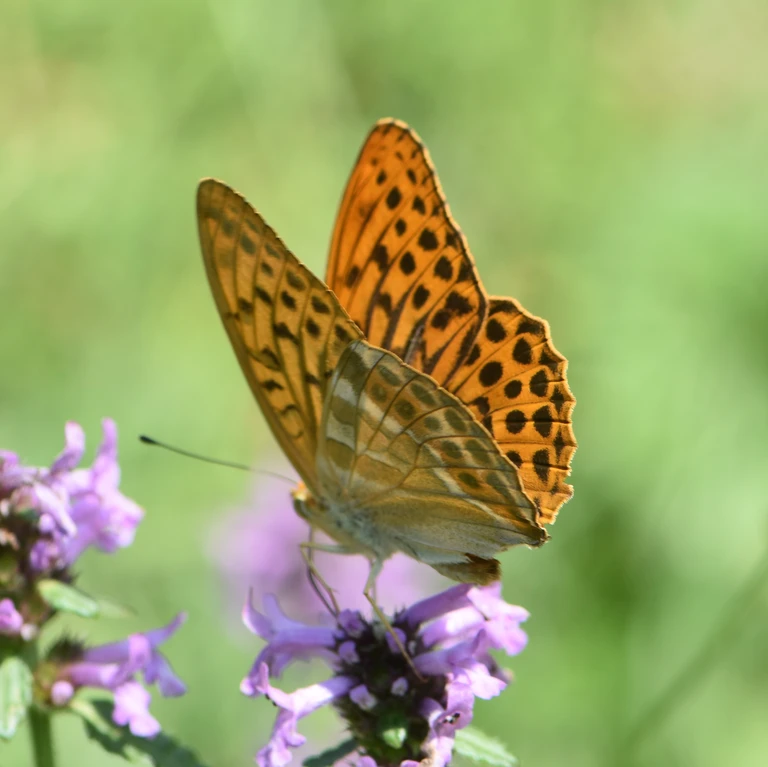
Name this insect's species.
Argynnis paphia
